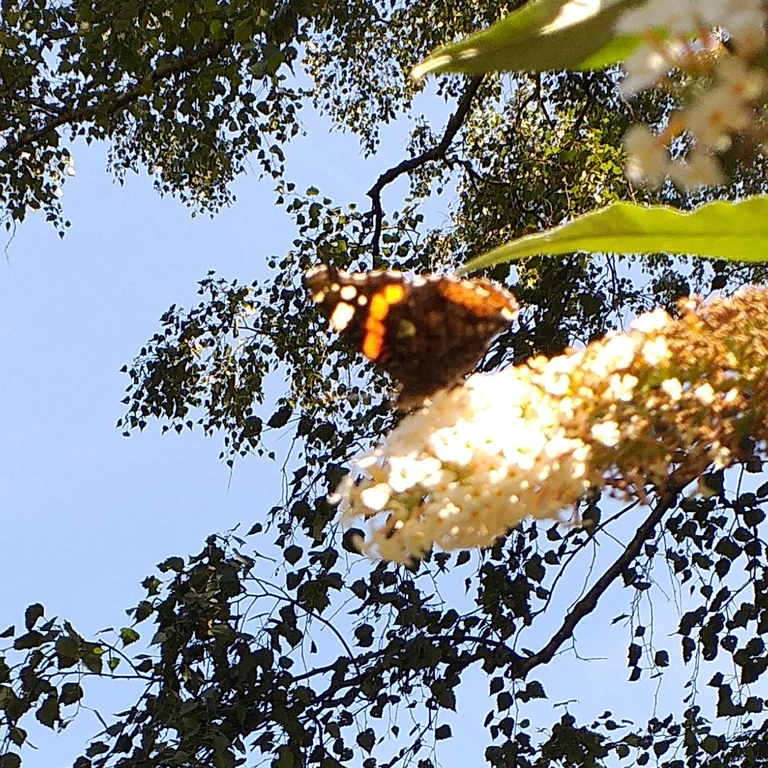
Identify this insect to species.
Vanessa atalanta
